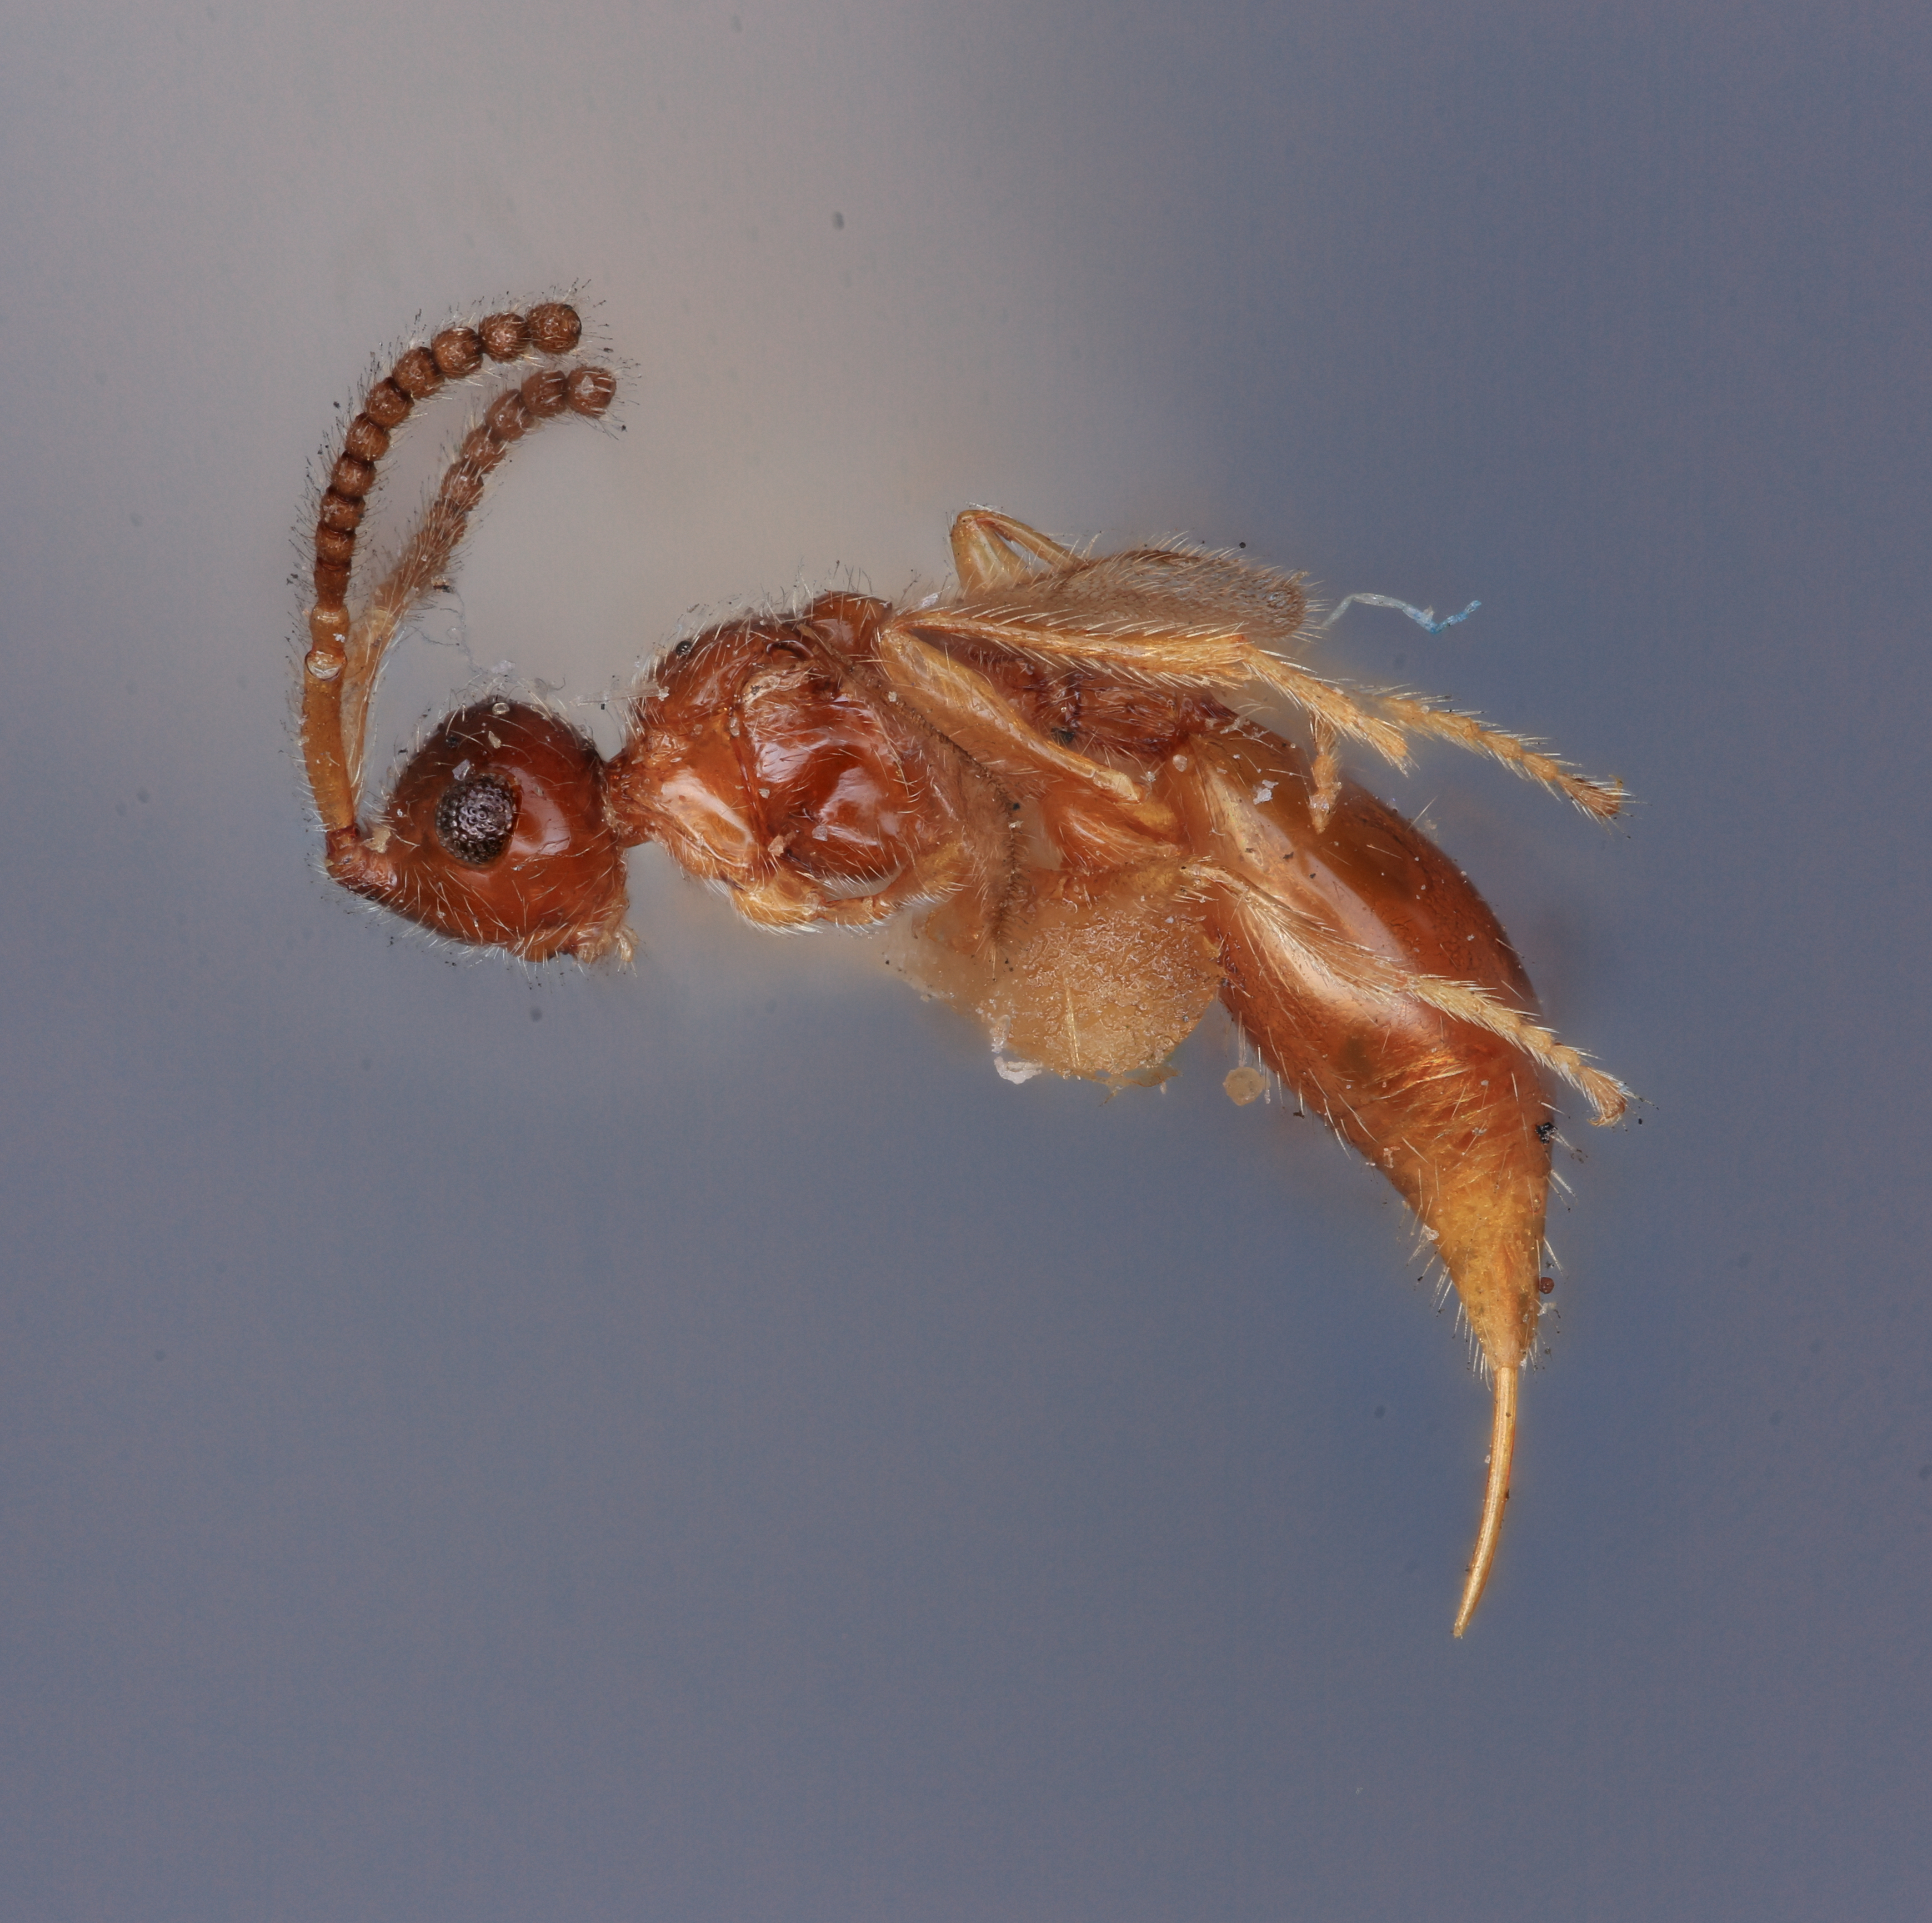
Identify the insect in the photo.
Acropiesta subaptera
